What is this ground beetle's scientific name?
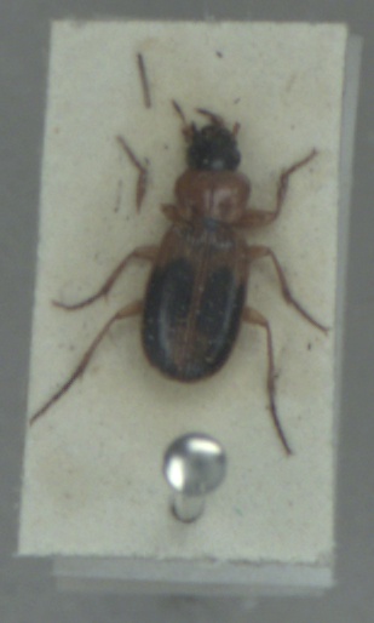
Badister bullatus
